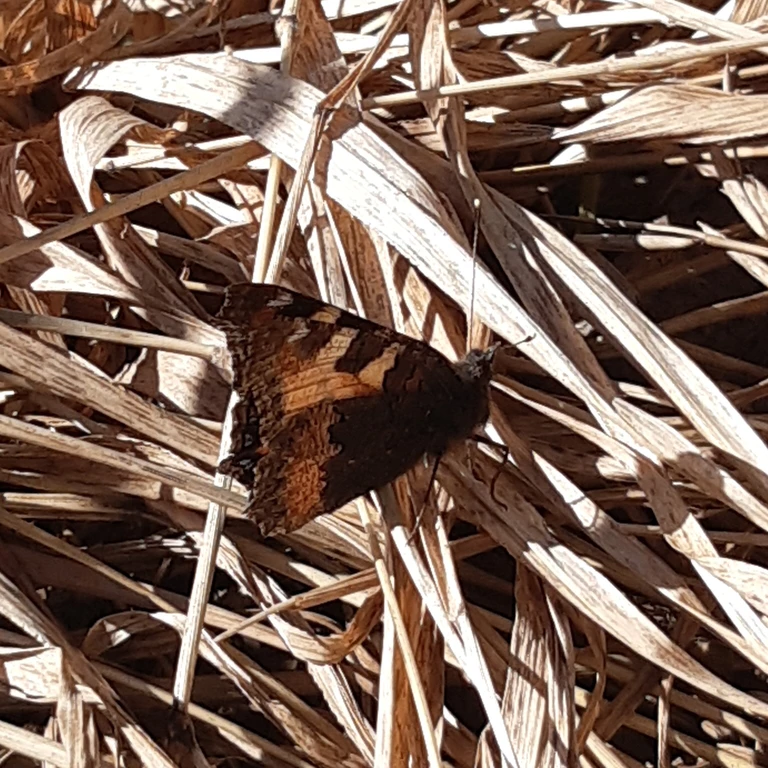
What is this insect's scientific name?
Aglais urticae
